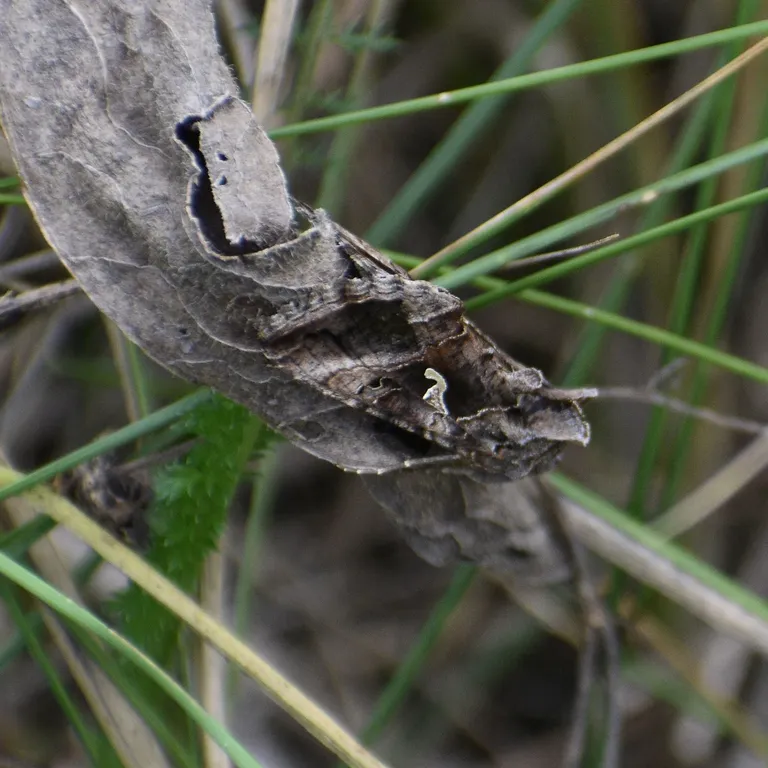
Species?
Autographa gamma
